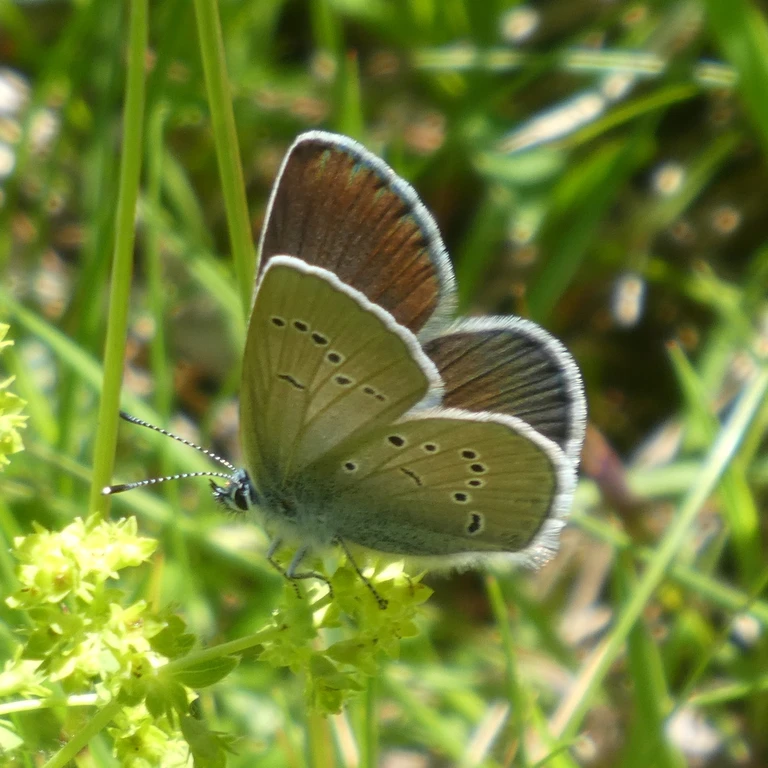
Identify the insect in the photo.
Cyaniris semiargus
